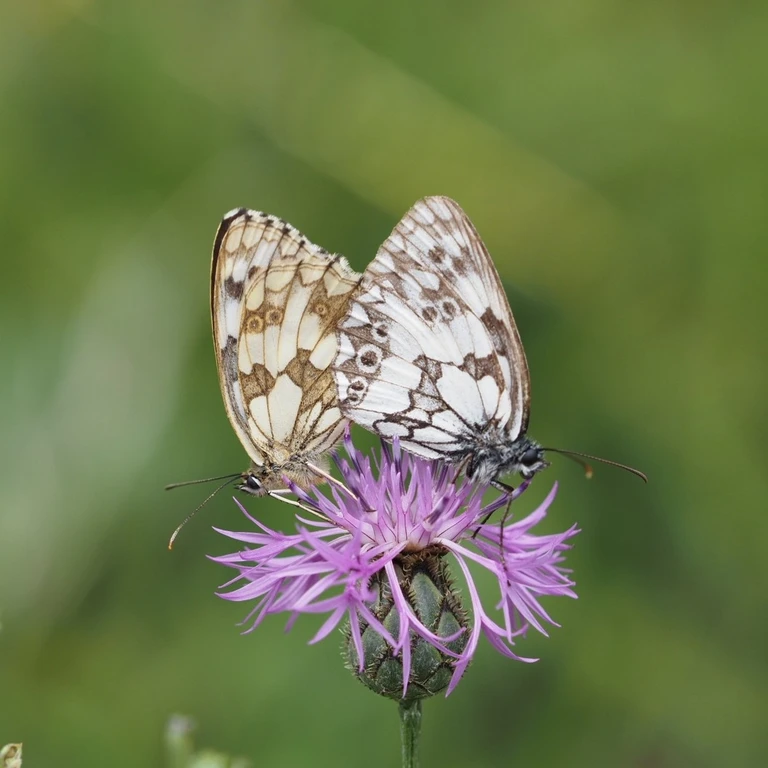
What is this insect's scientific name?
Melanargia galathea
